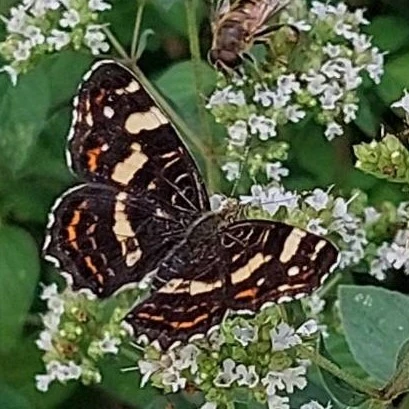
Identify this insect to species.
Araschnia levana
